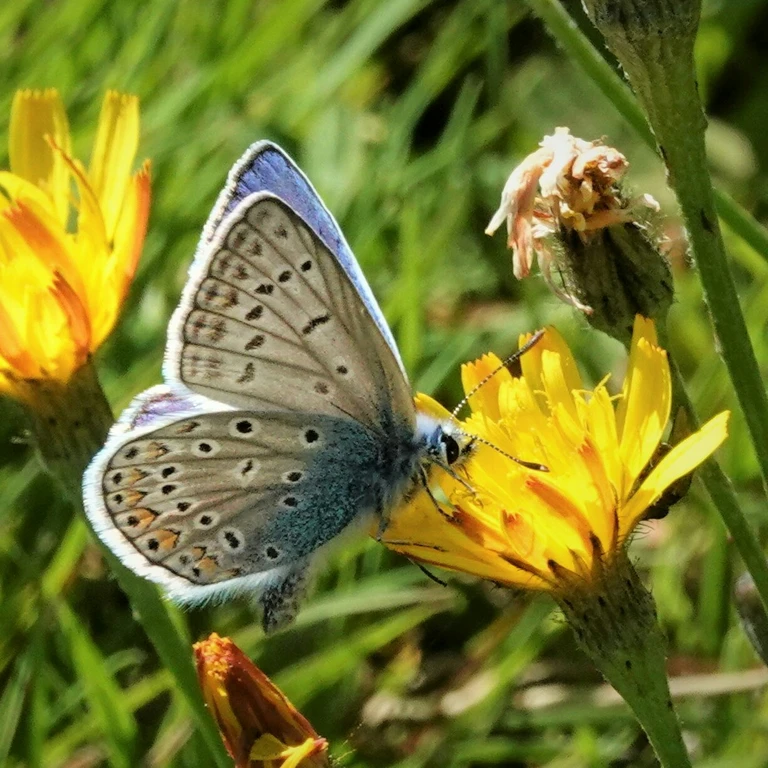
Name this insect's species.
Polyommatus icarus
